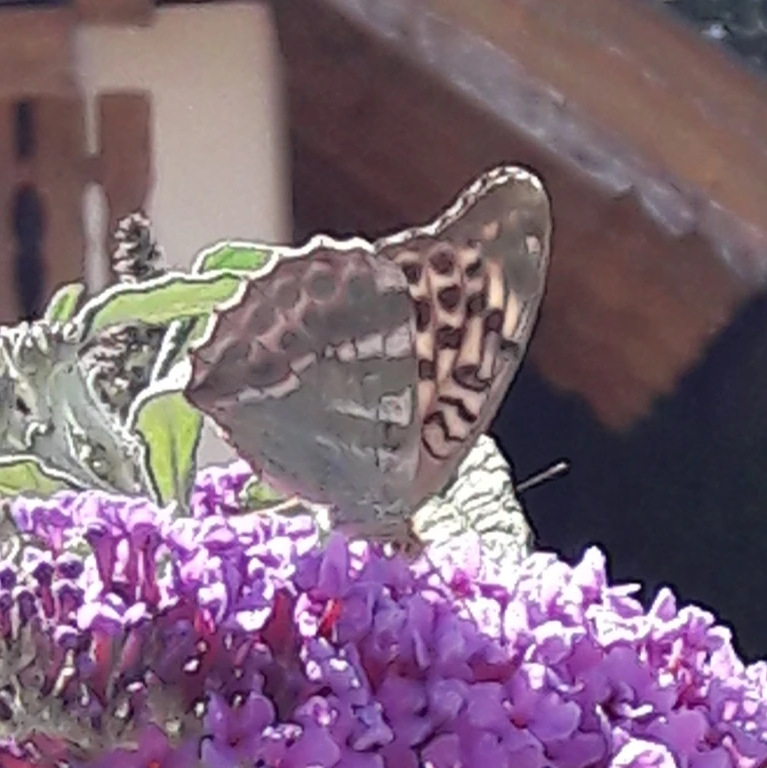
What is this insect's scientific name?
Argynnis paphia
